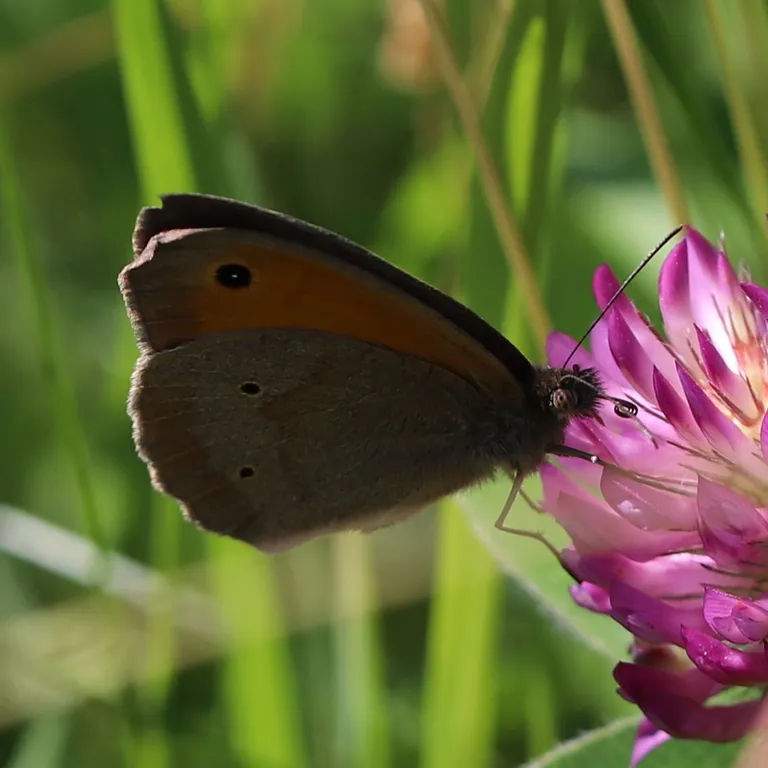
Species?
Maniola jurtina
